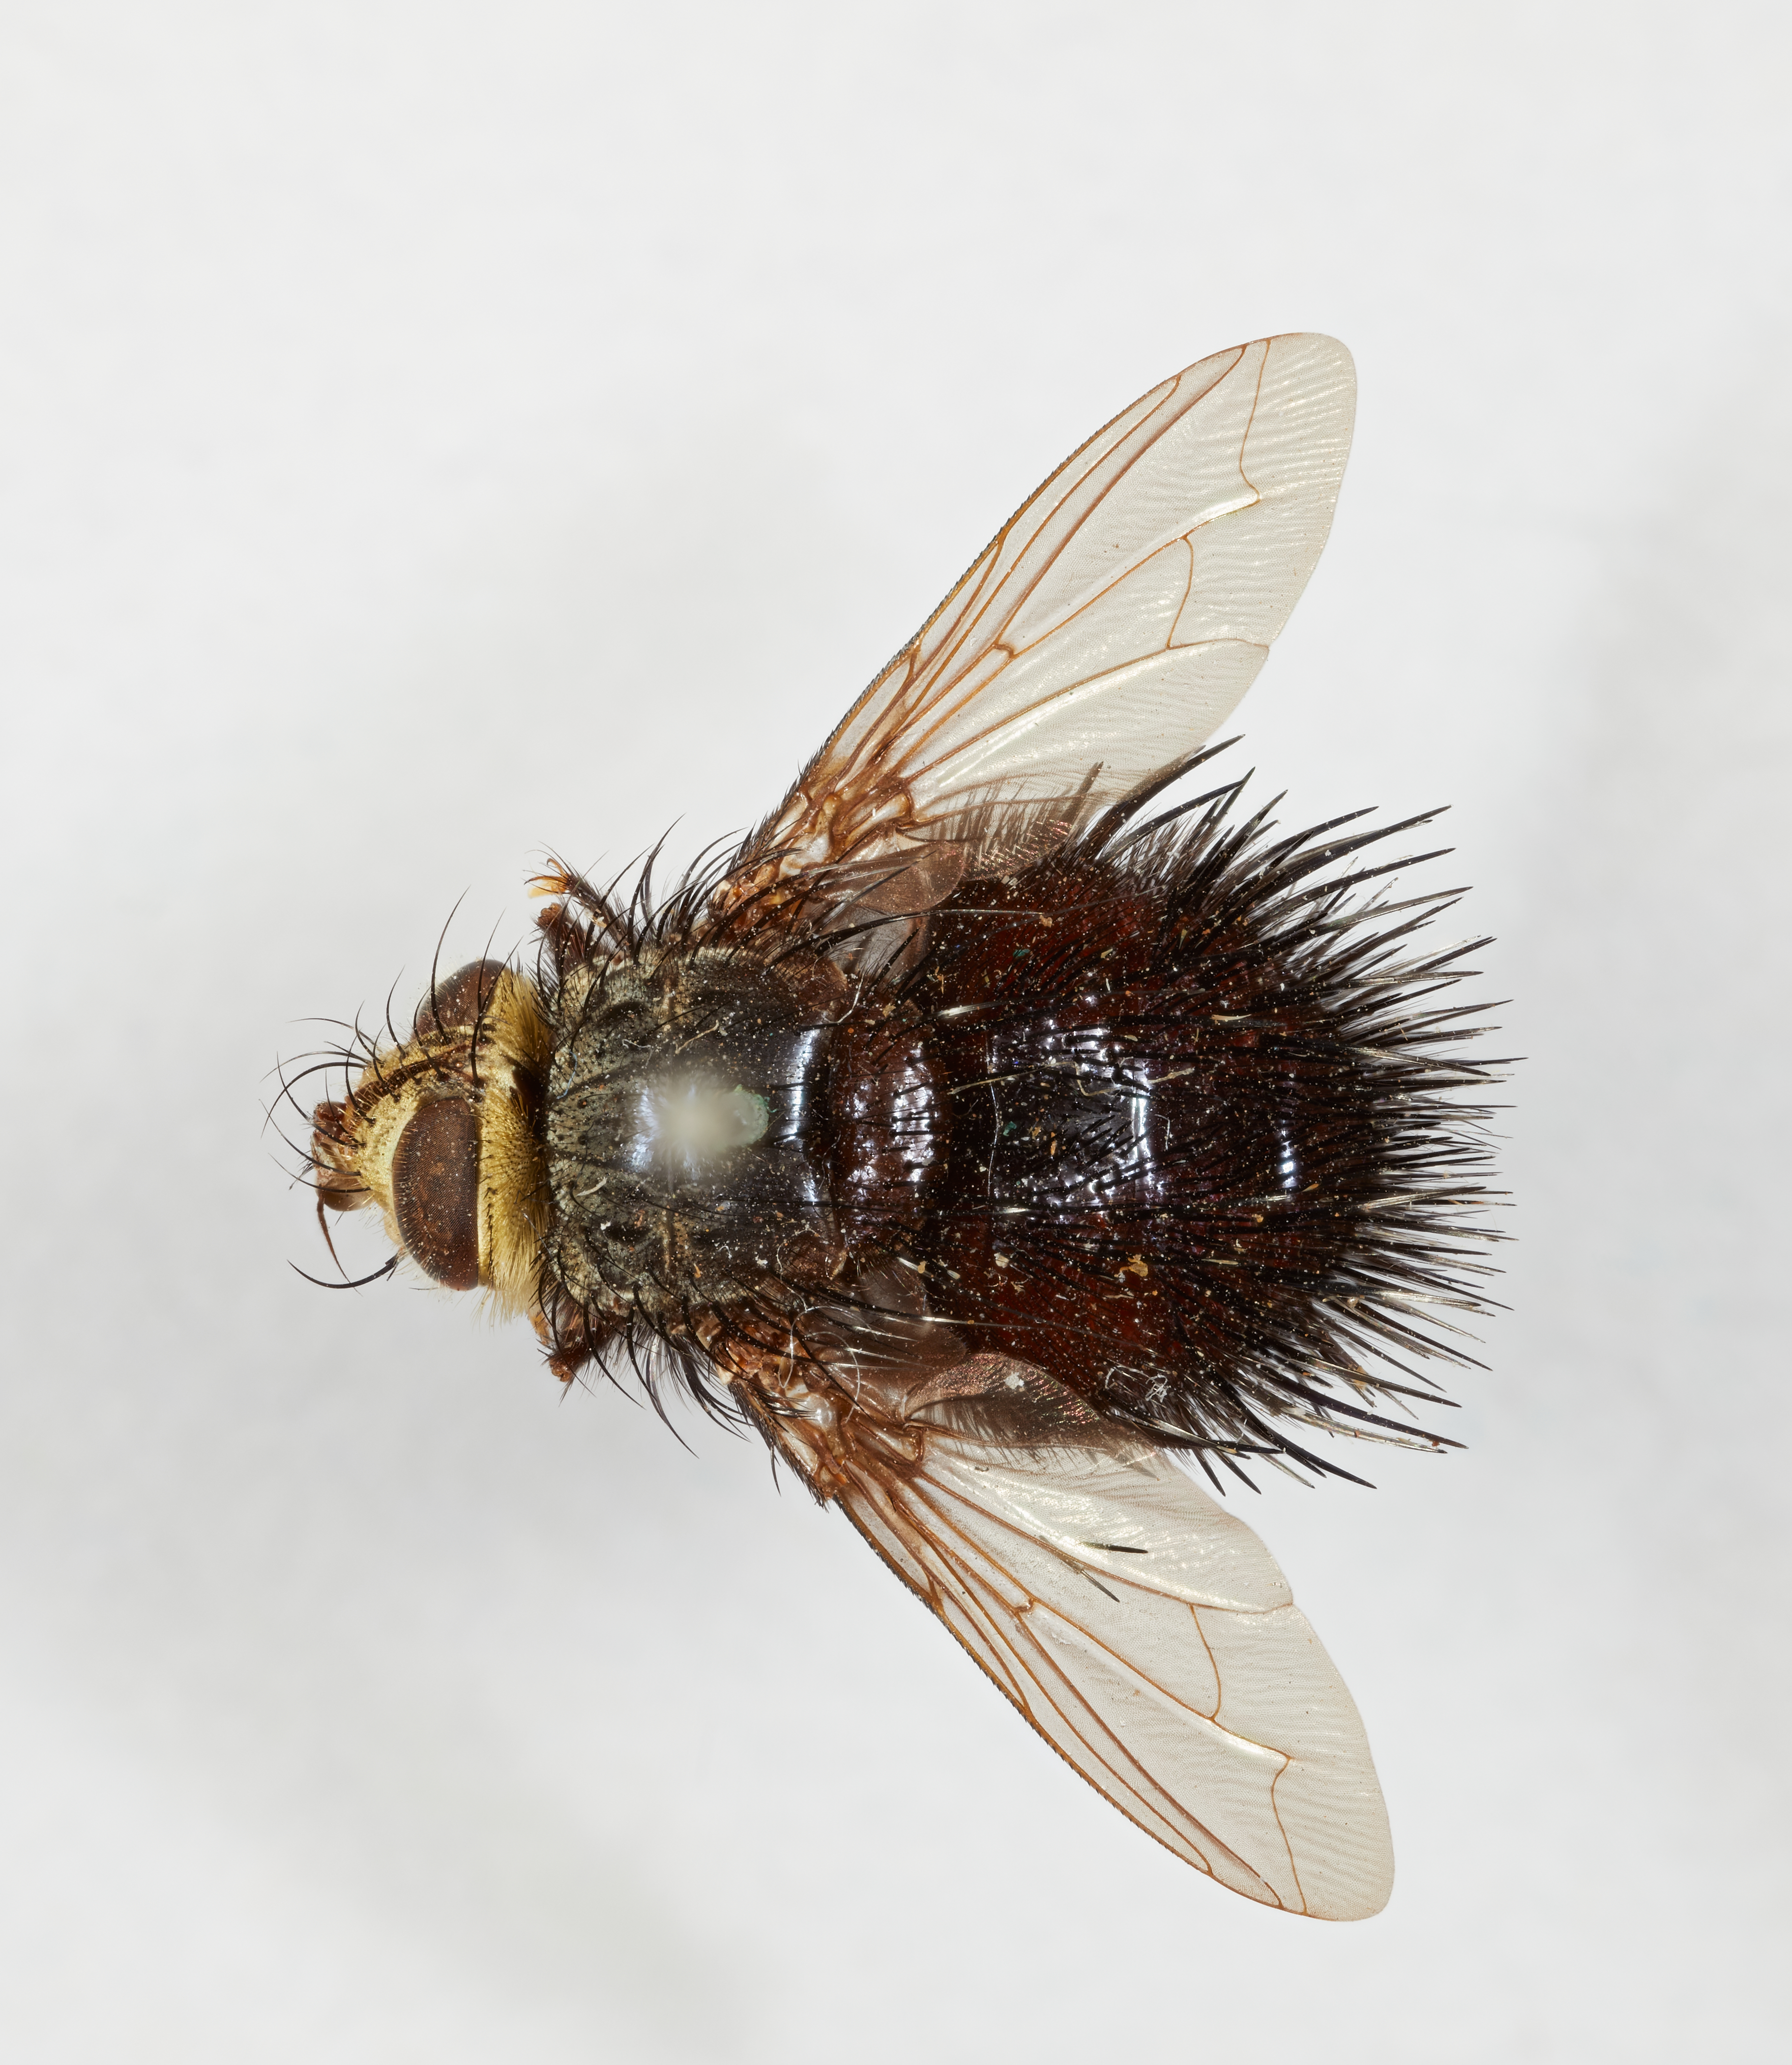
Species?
Hystriciella aurifrons
